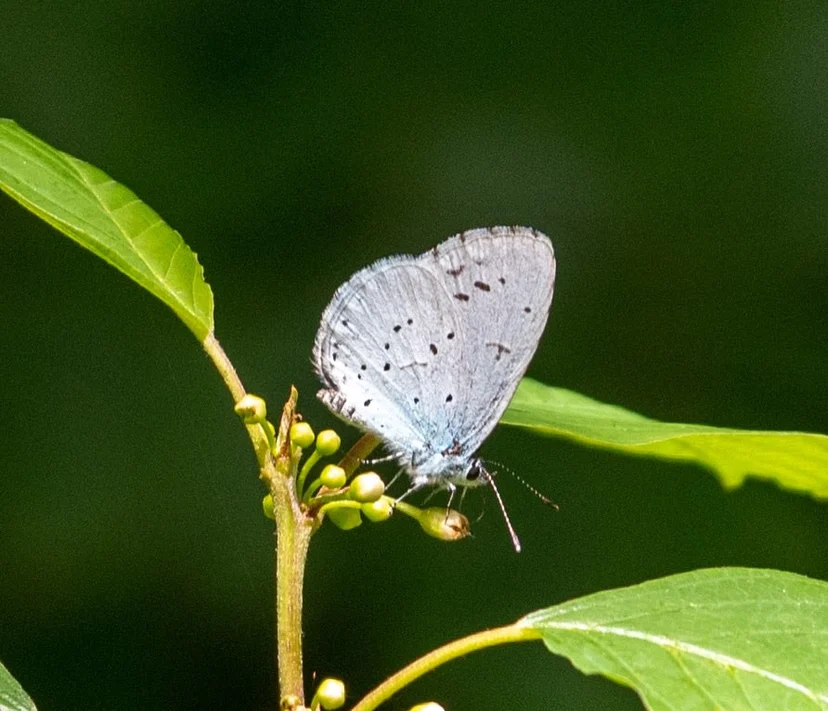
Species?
Celastrina argiolus
